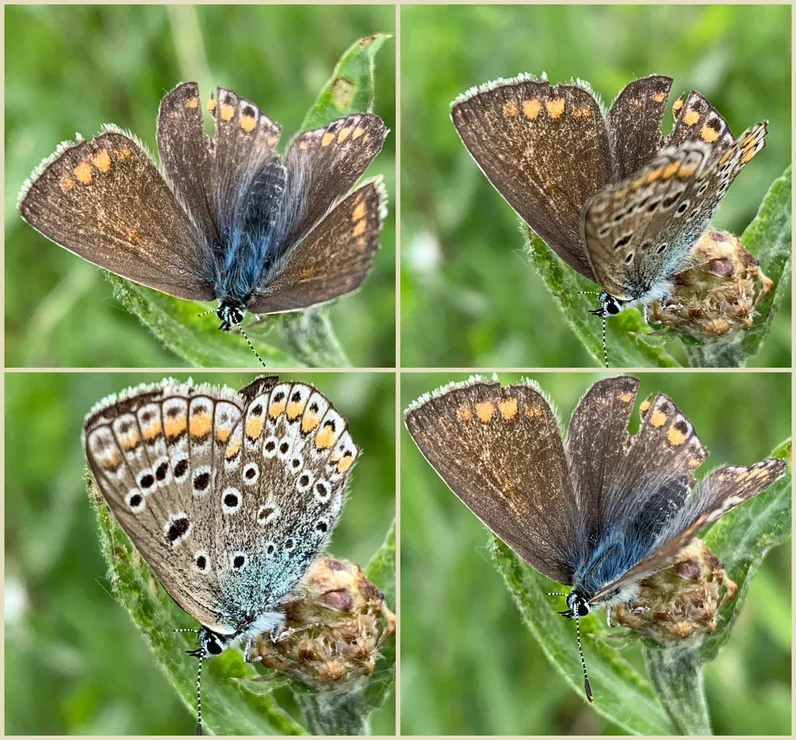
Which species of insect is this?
Polyommatus icarus
